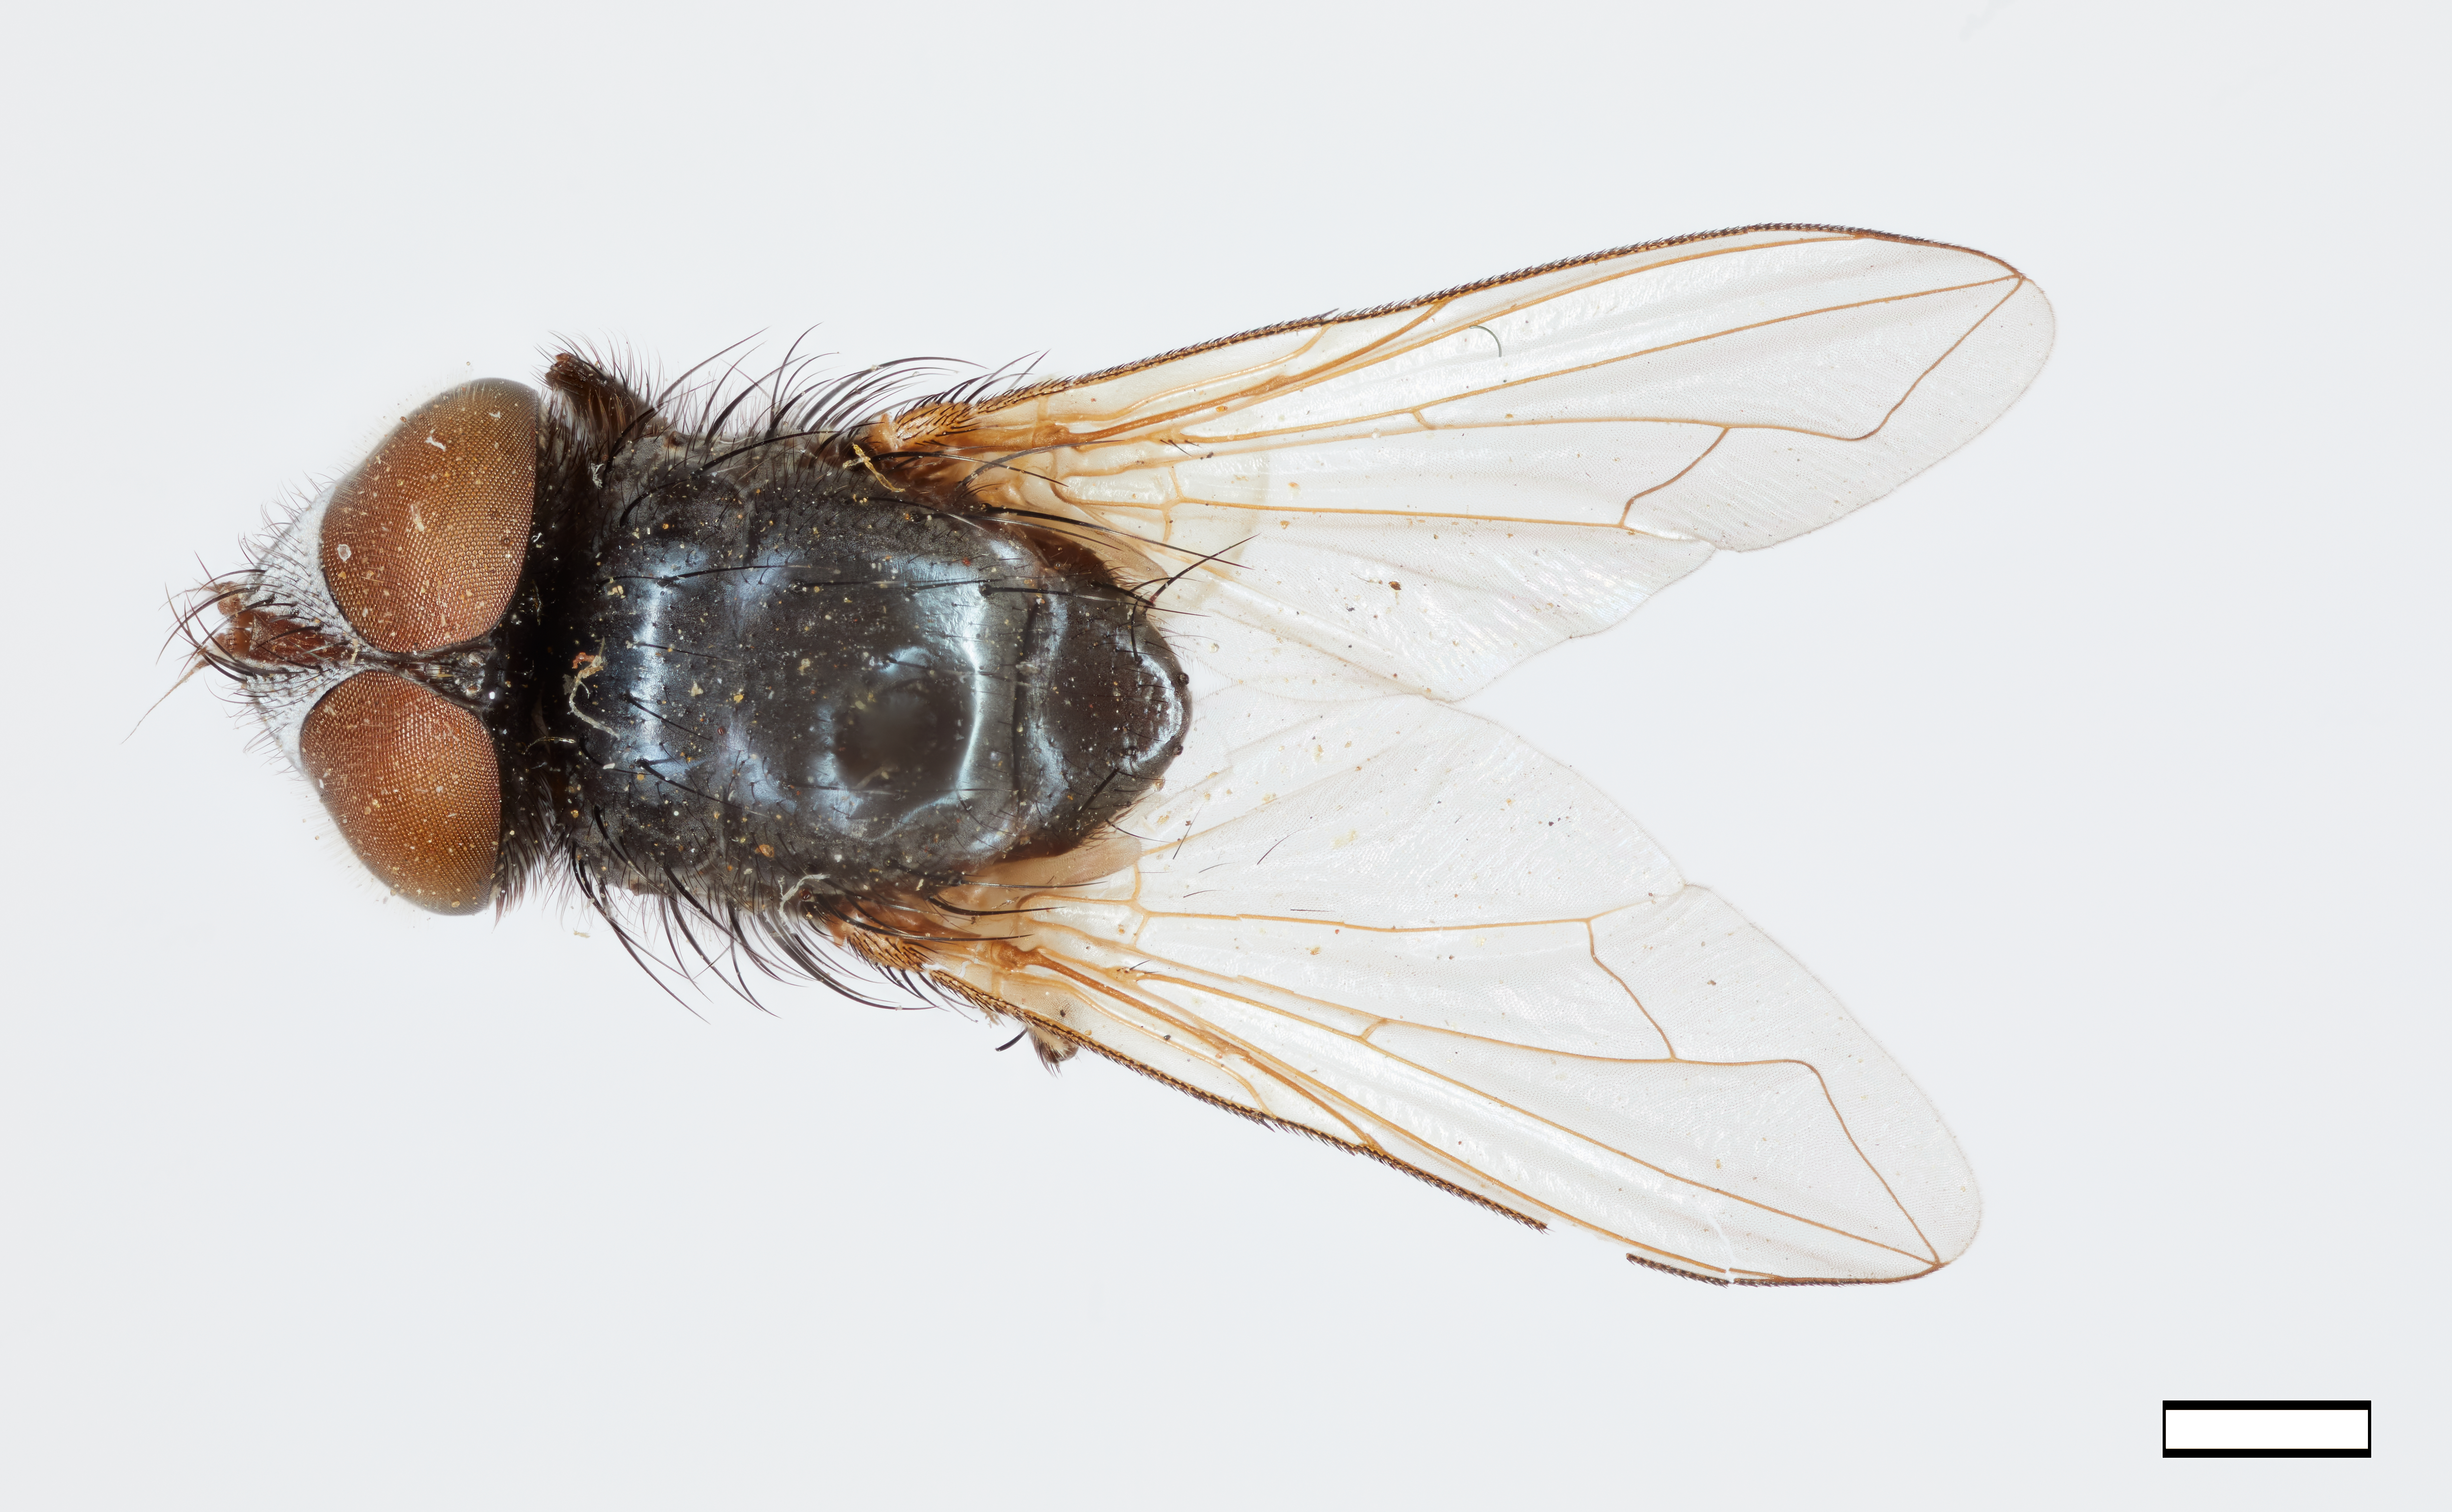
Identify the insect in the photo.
Ennyomma neomexicana
